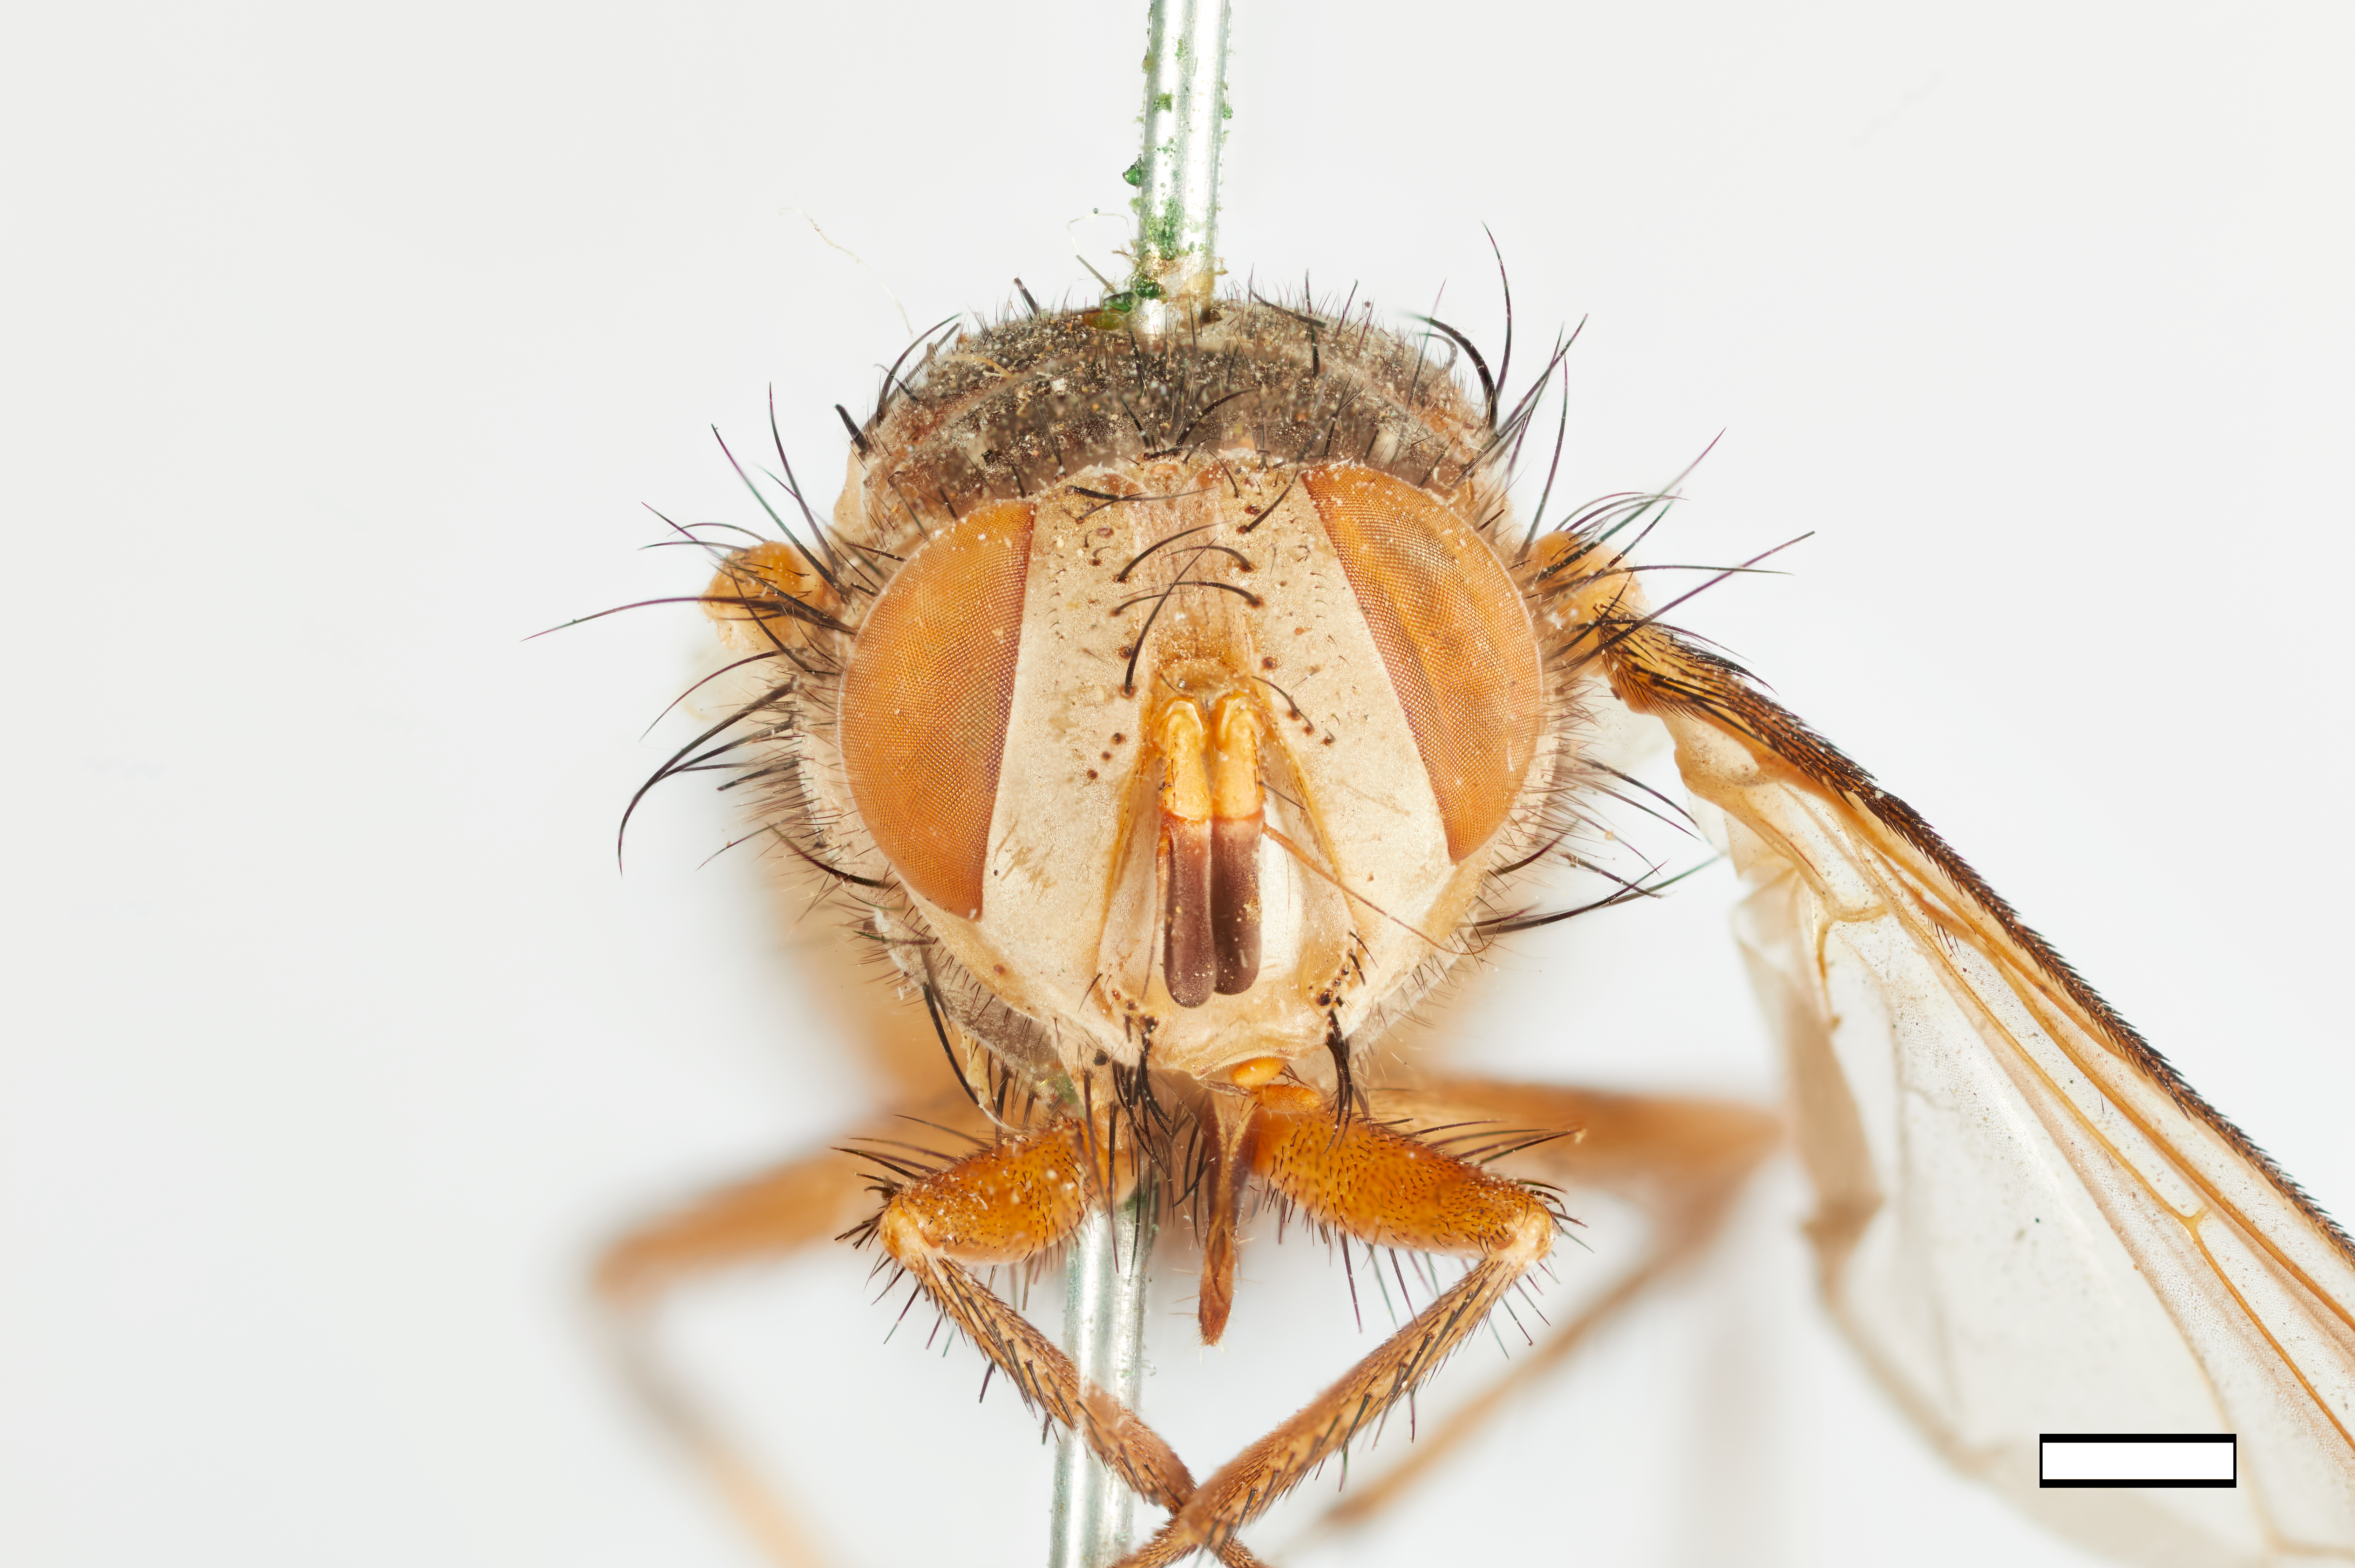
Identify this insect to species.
Demoticus pallidus
